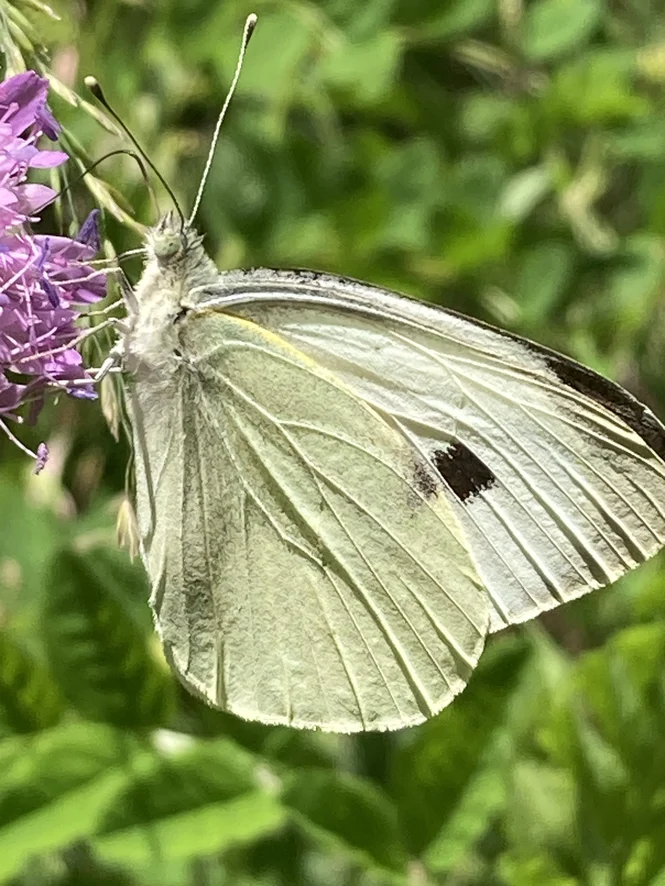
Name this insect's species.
Pieris brassicae
